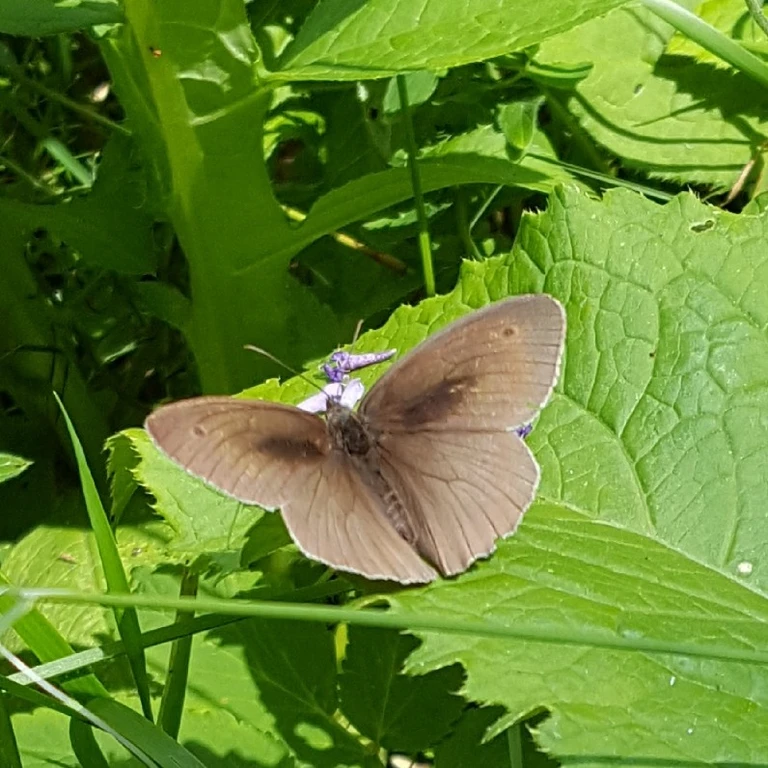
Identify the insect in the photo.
Maniola jurtina
